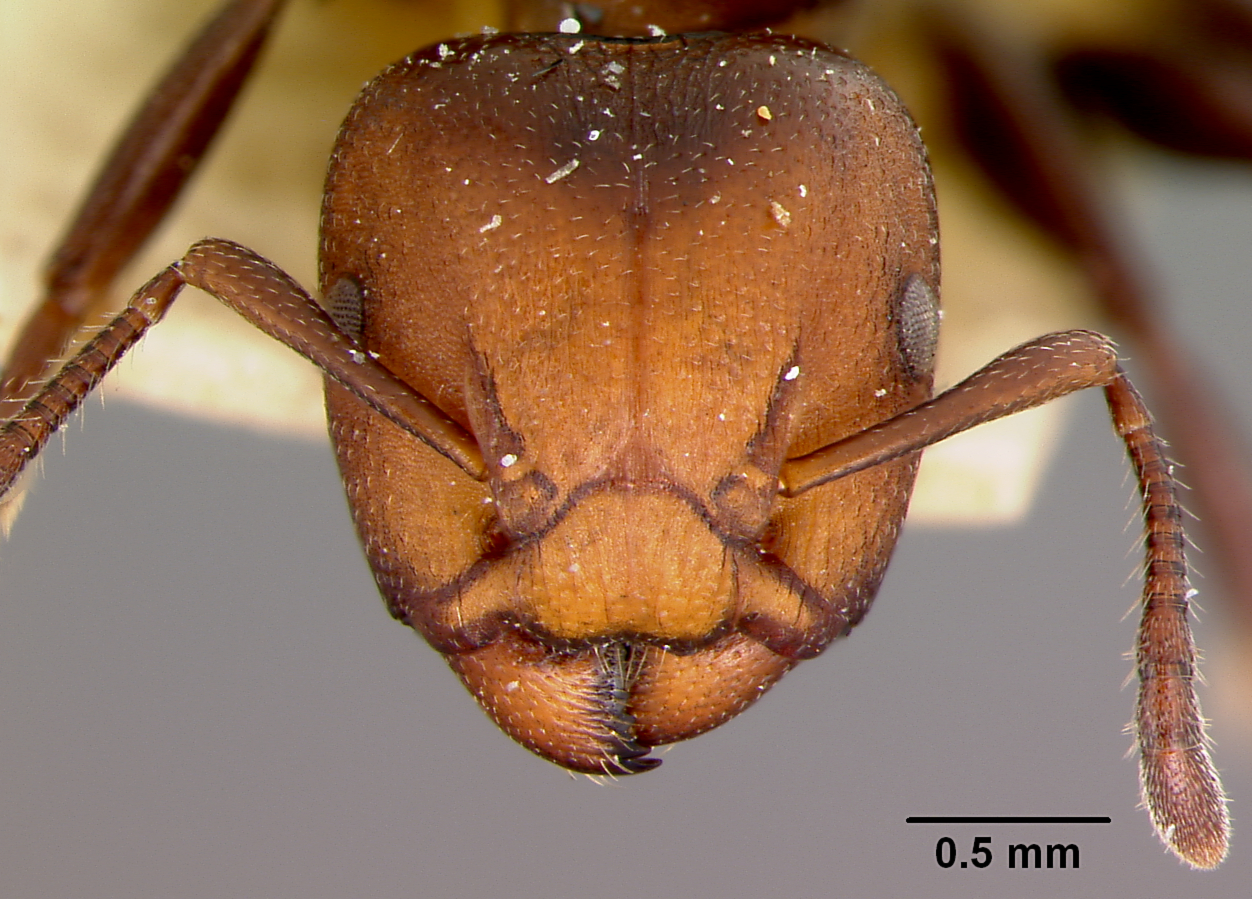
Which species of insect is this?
Atopomyrmex mocquerysi
